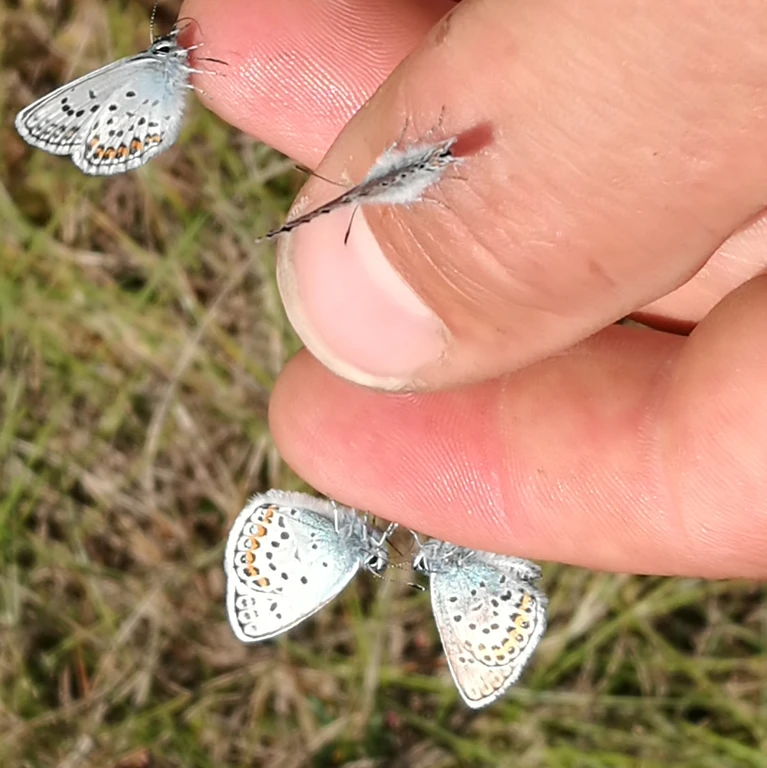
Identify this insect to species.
Plebejus argus
